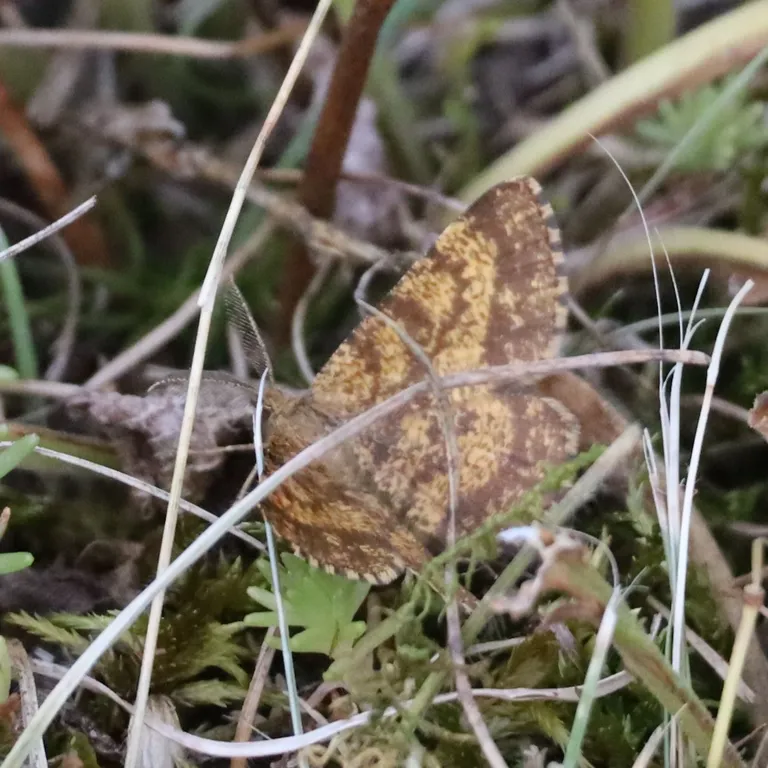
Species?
Ematurga atomaria
